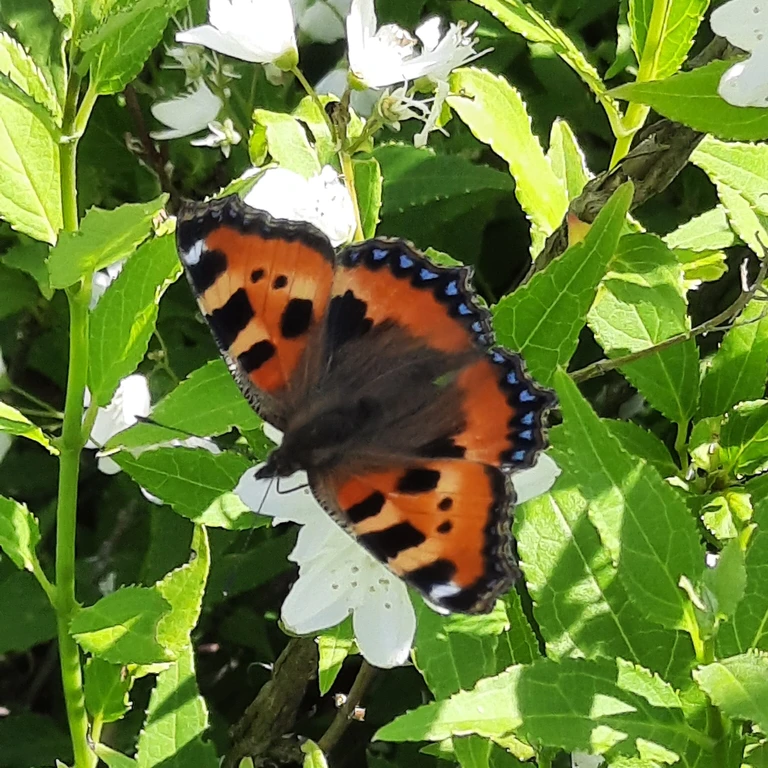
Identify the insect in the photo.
Aglais urticae
